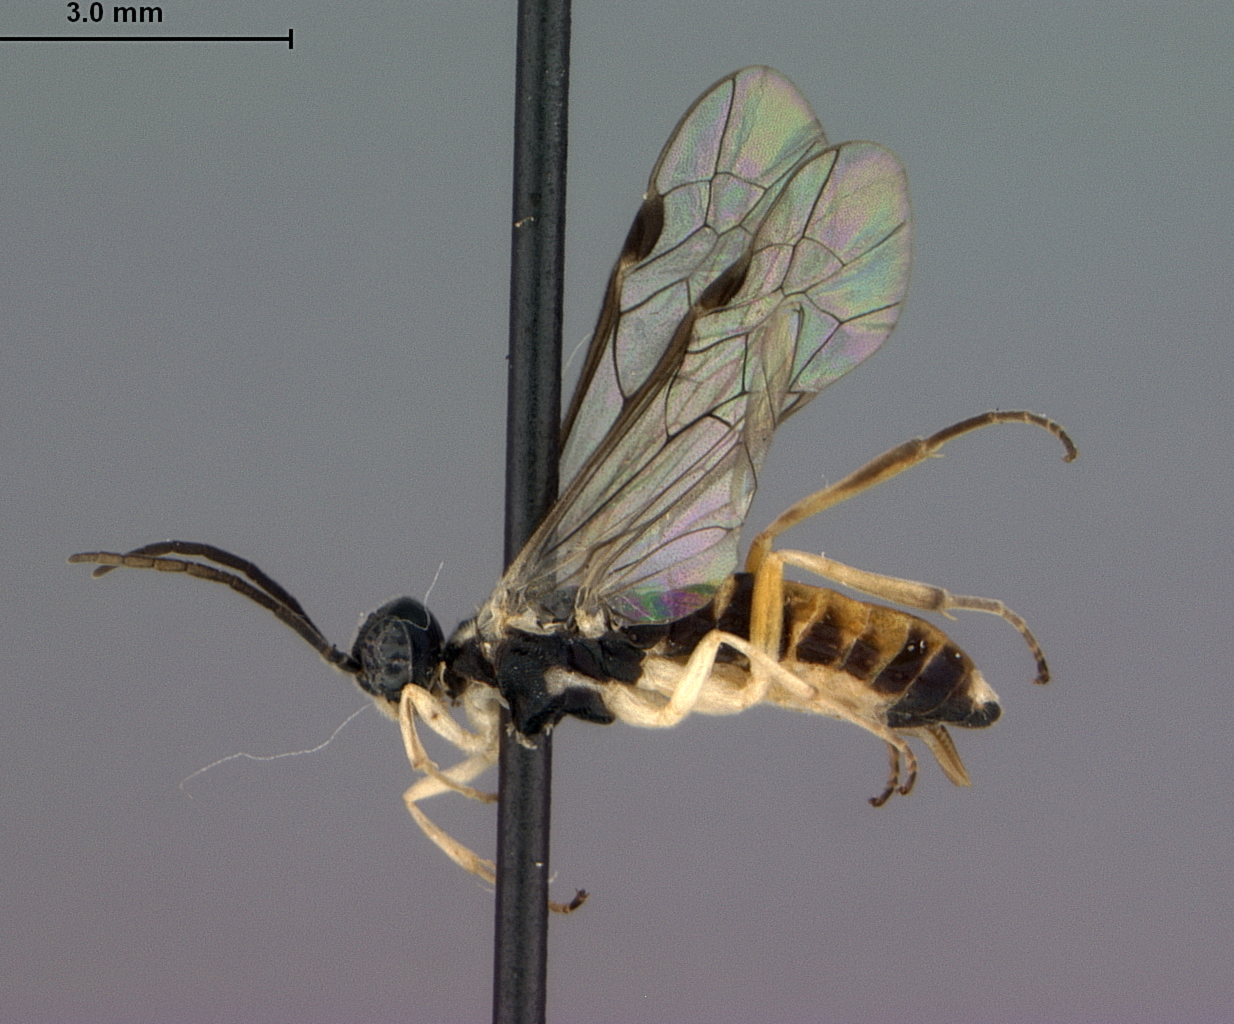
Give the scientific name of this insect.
Ametastegia xenia
